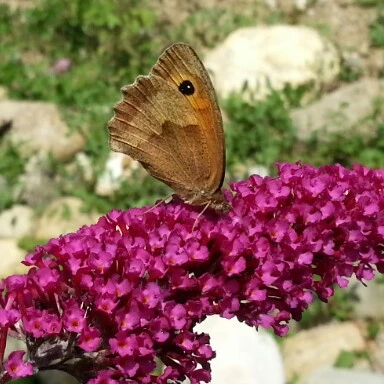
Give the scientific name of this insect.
Maniola jurtina
